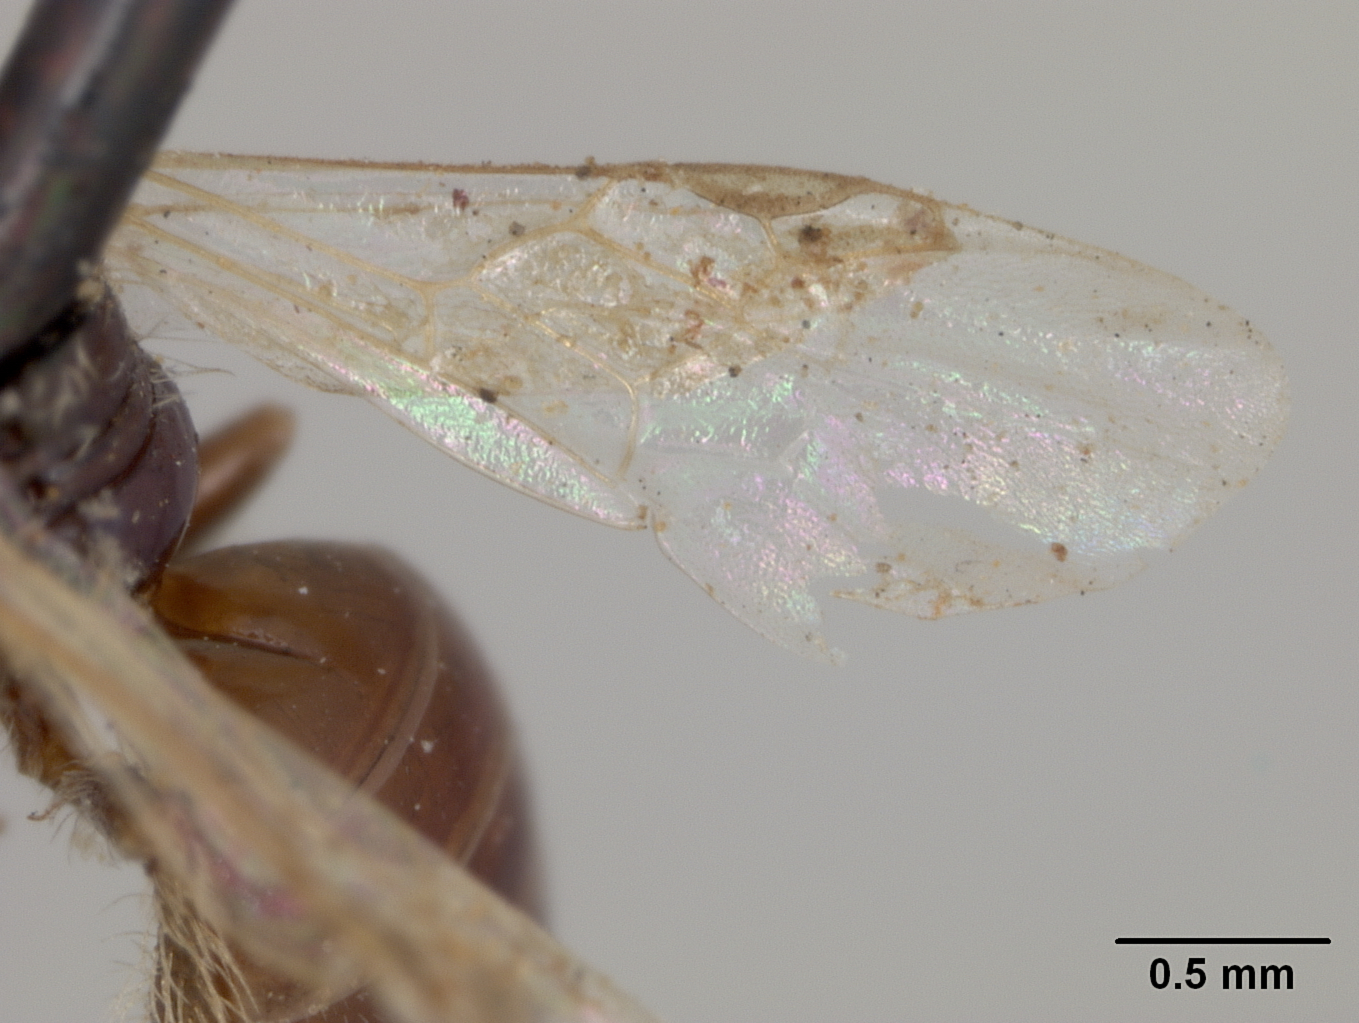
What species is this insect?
Perdita georgica
